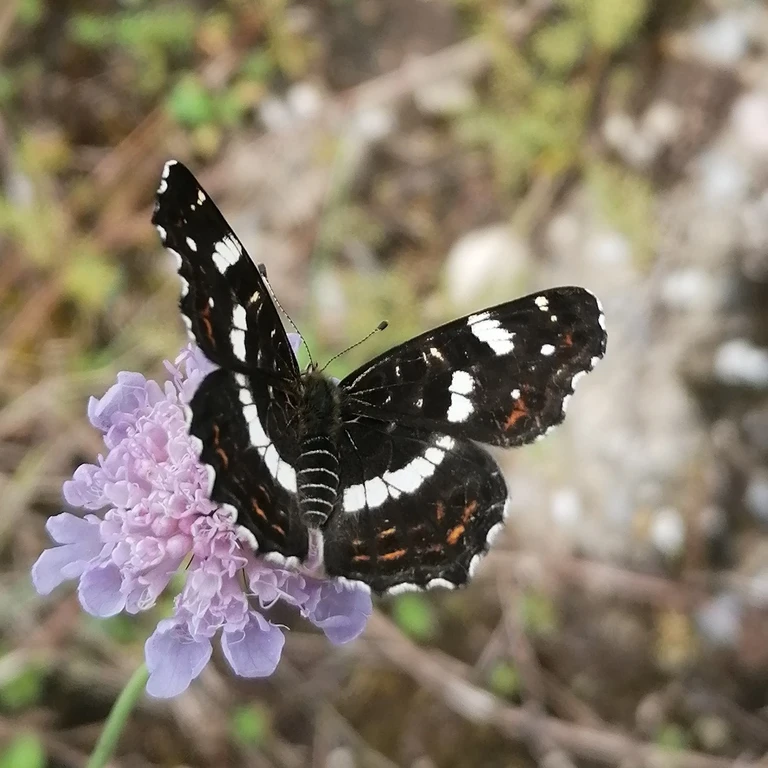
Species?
Araschnia levana
